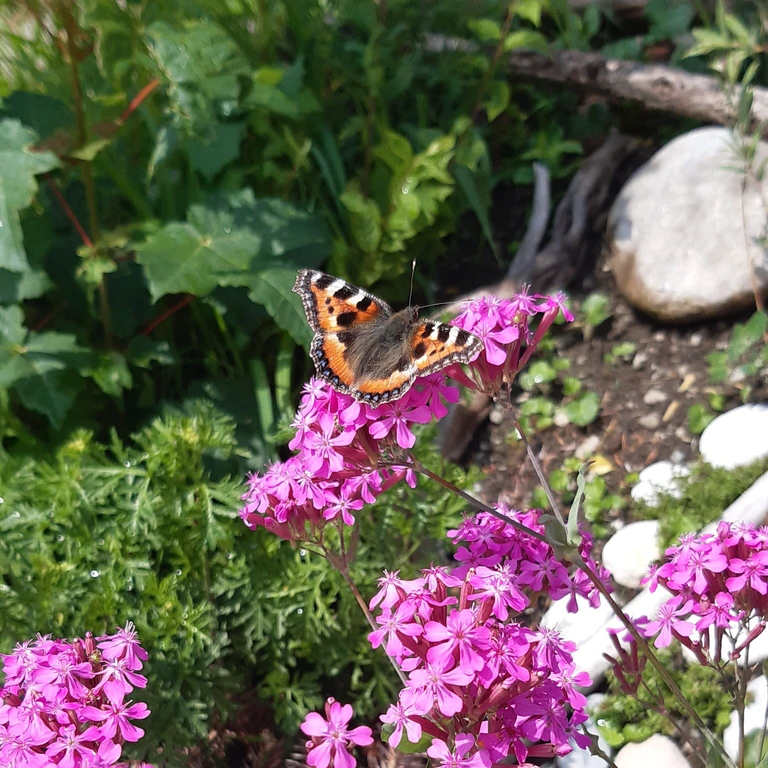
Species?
Aglais urticae
